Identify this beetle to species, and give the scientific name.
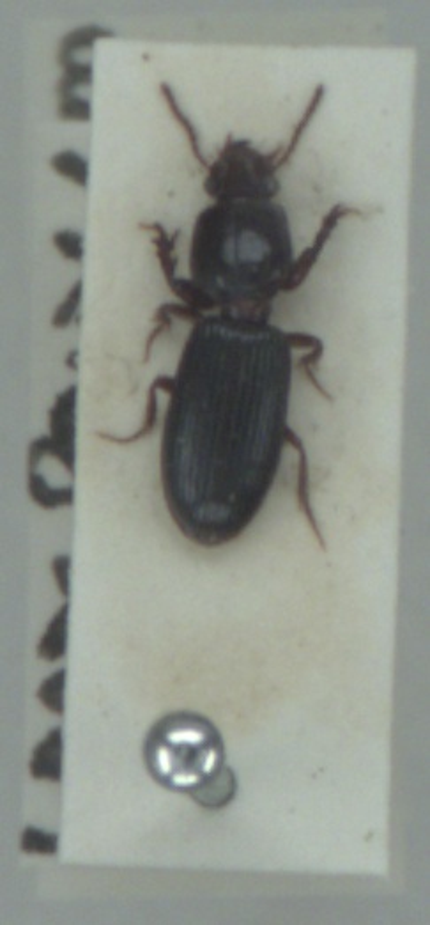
Clivina fossor
